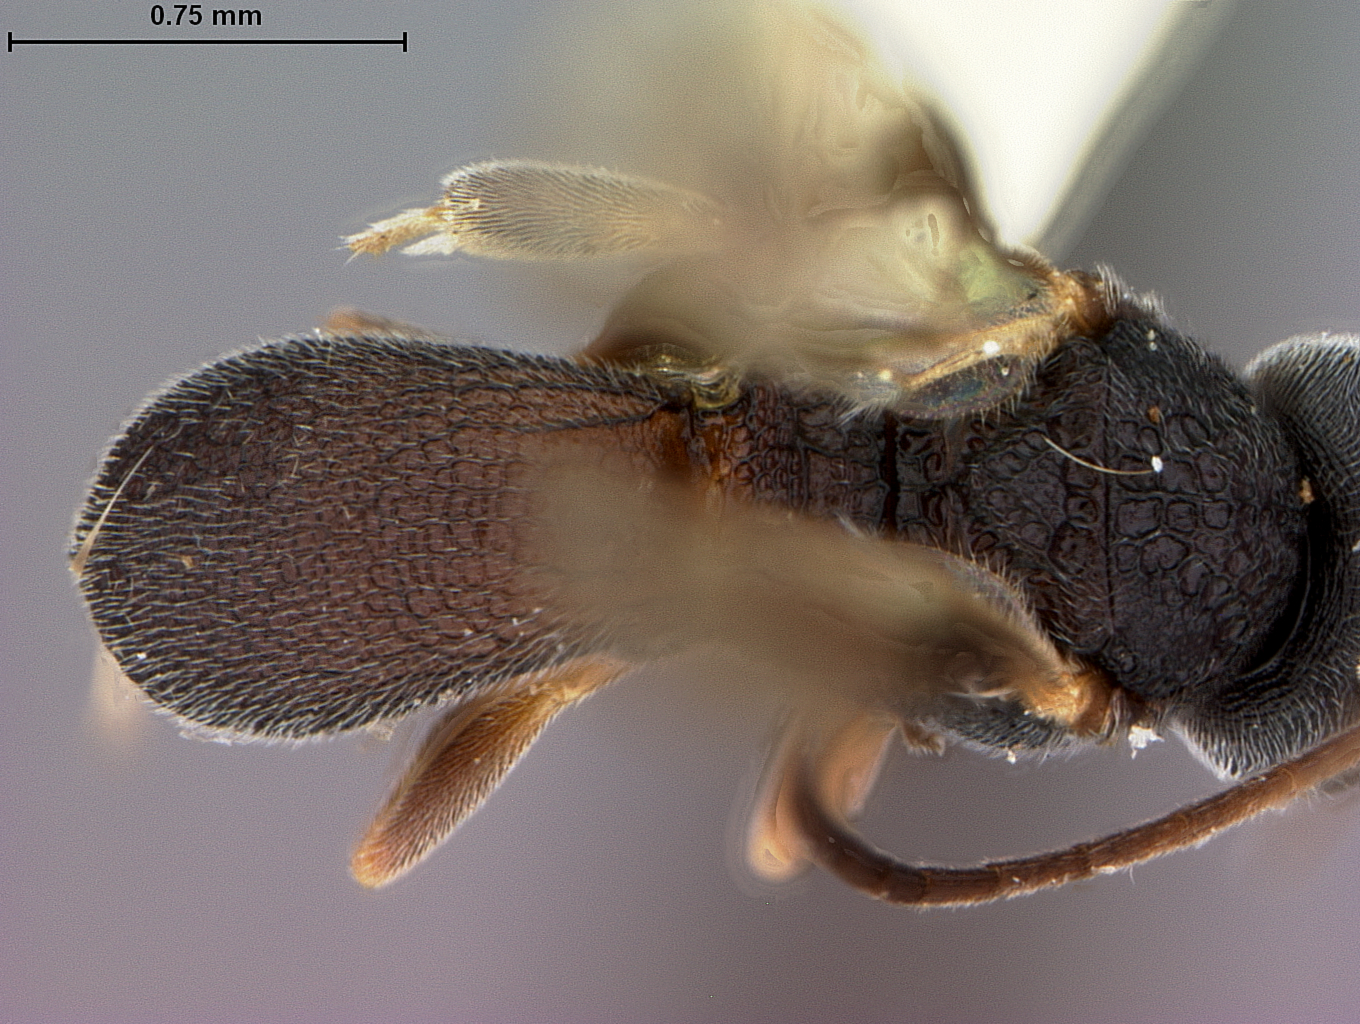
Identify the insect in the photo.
Chelonus grapholithae
